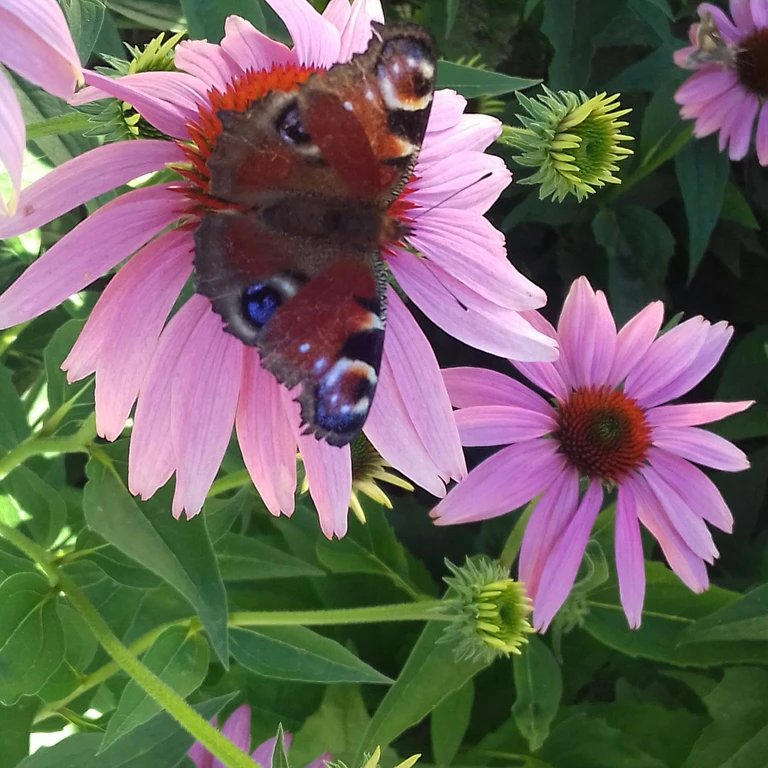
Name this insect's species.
Aglais io
